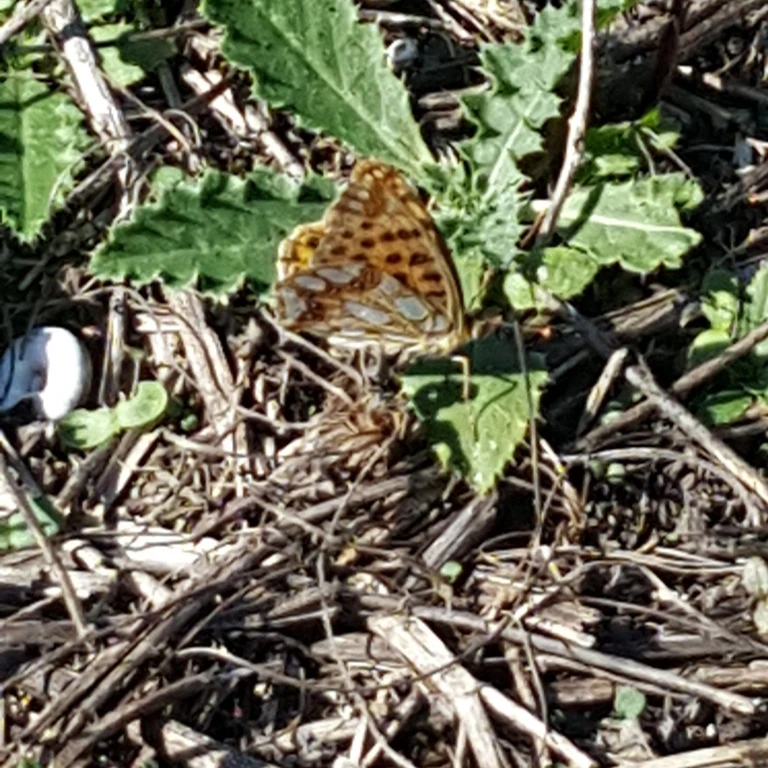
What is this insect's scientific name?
Issoria lathonia
